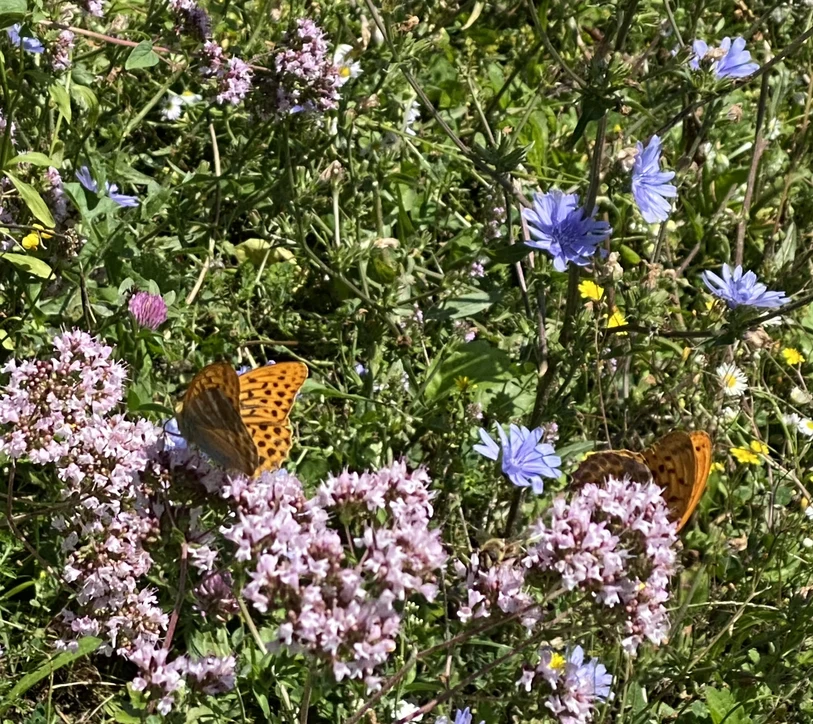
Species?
Argynnis paphia
